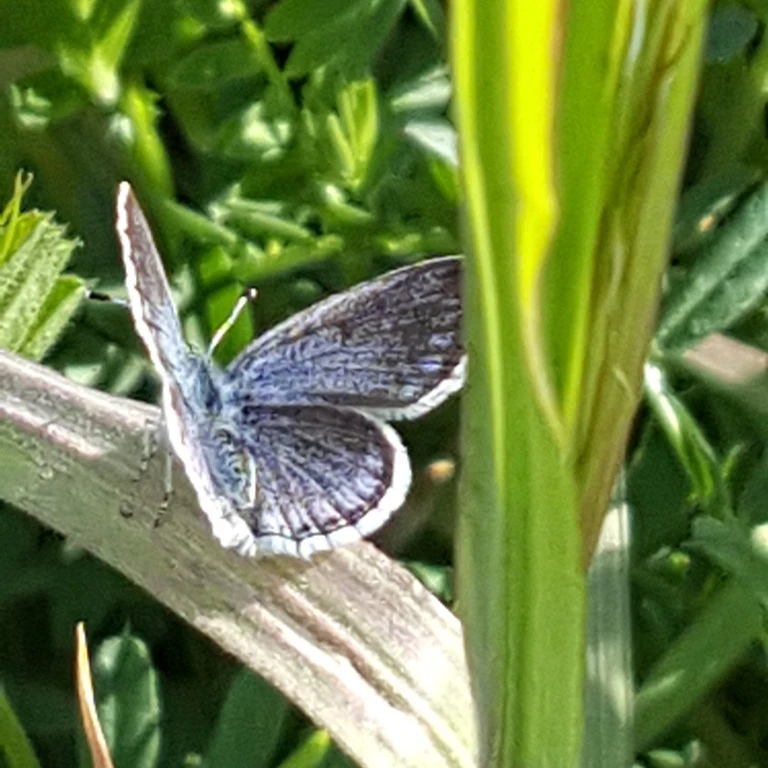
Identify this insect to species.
Cupido argiades (also Elkalyce argiades)
